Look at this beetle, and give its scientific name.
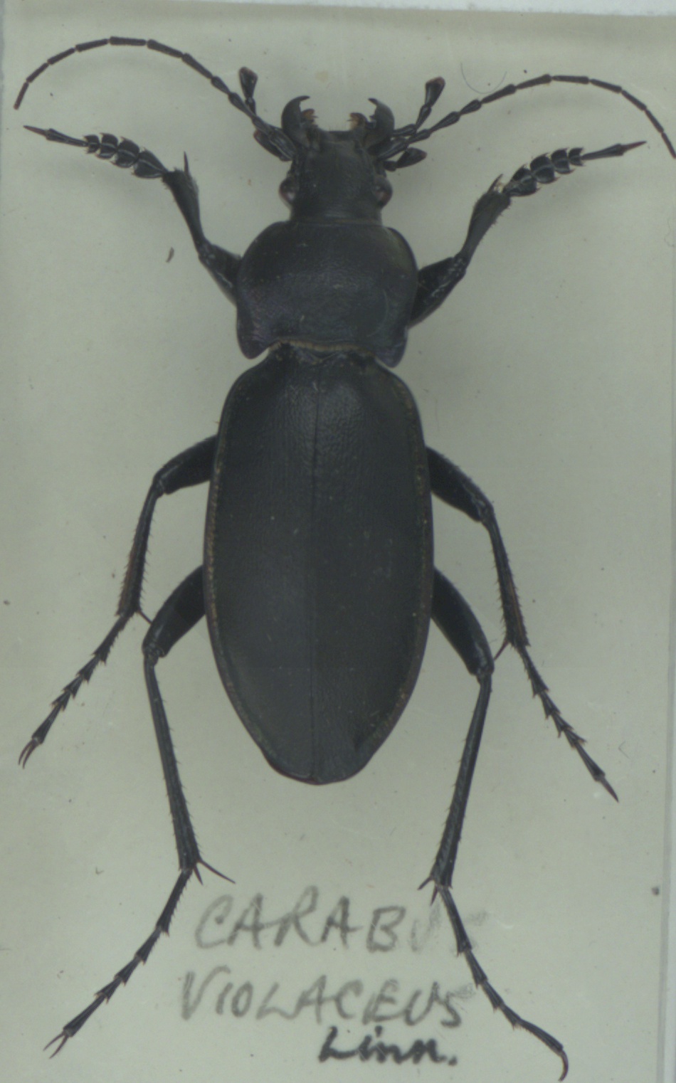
Carabus violaceus
